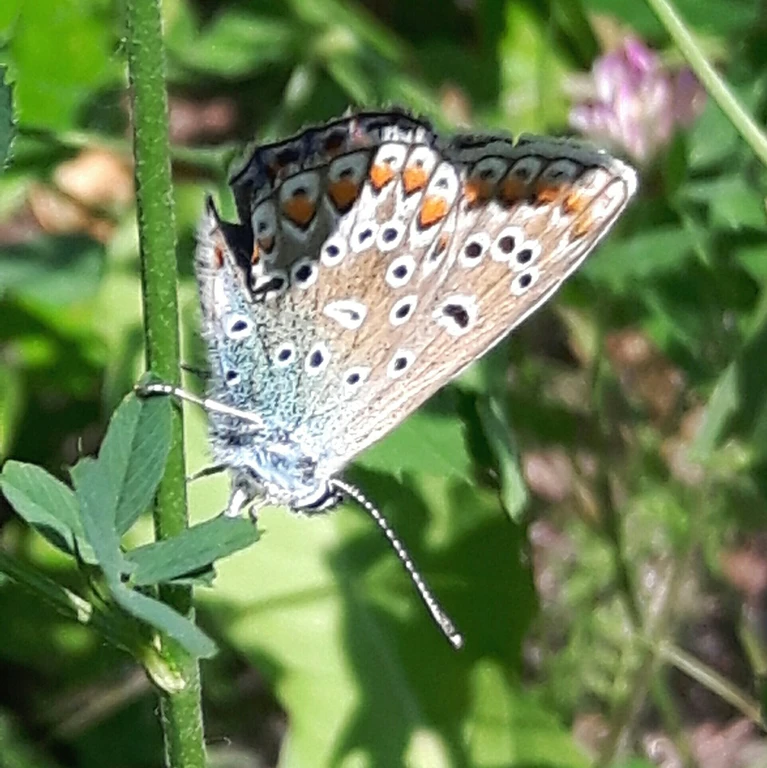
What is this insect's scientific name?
Polyommatus icarus
